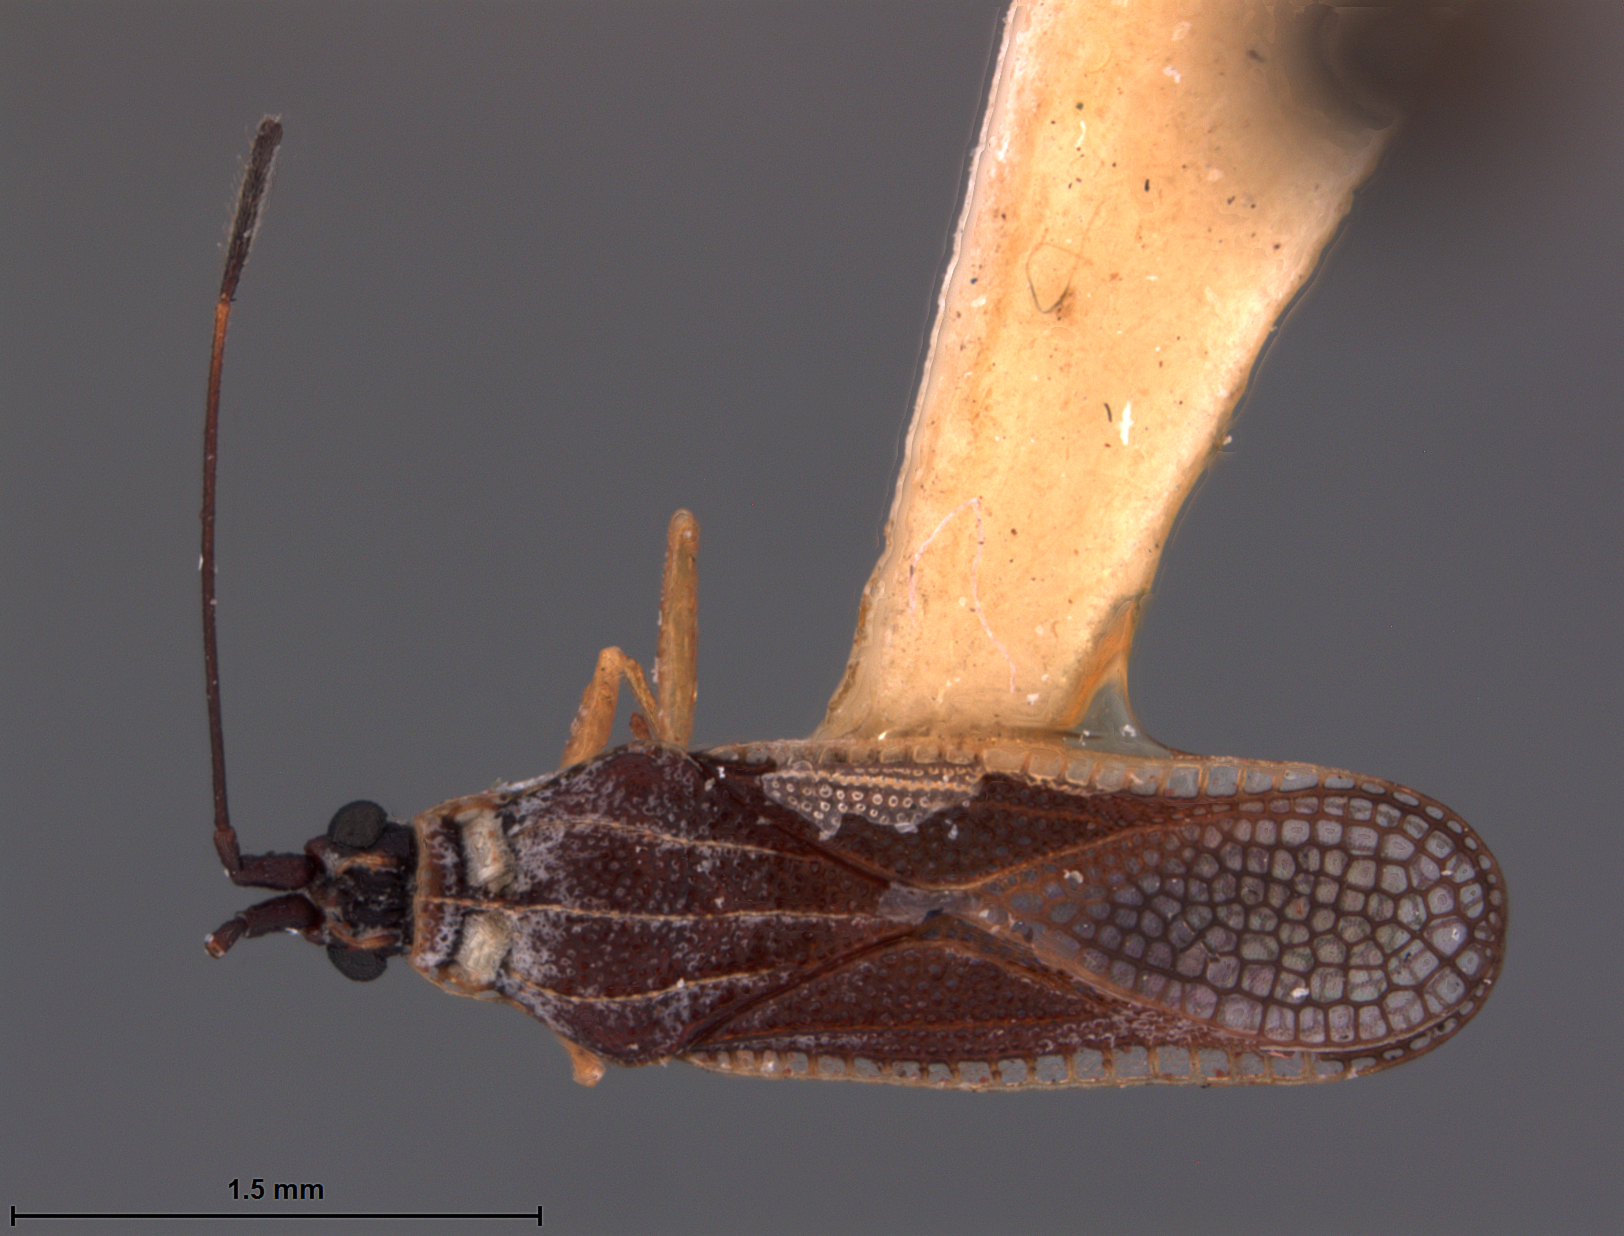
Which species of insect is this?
Perissonemia pagnana
